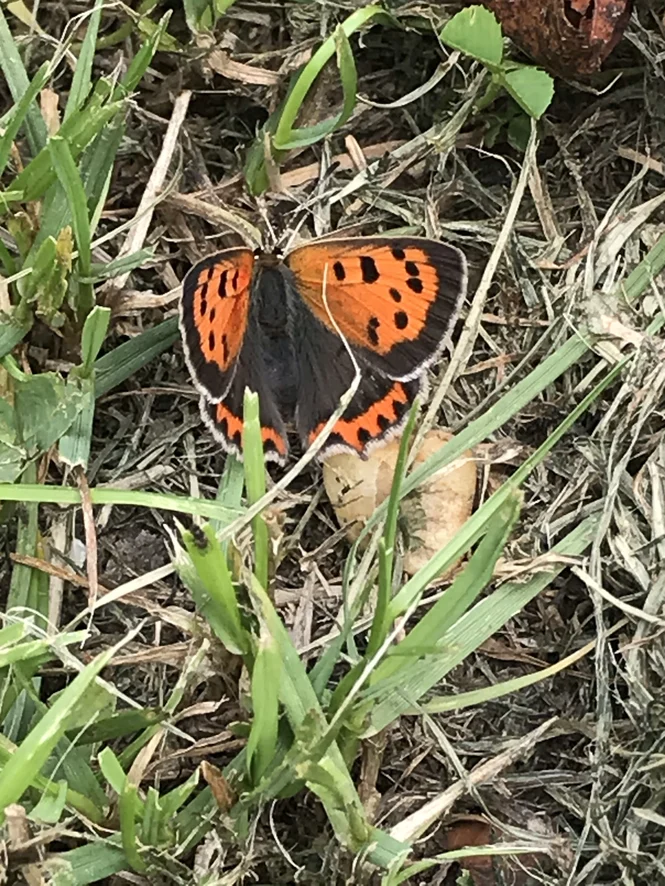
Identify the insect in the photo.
Lycaena phlaeas
